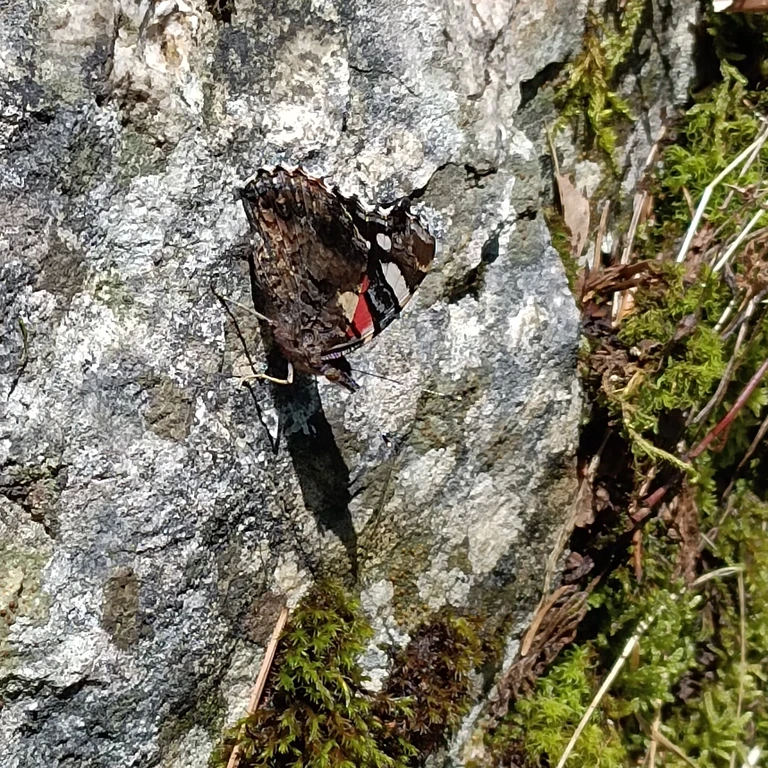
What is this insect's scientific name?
Vanessa atalanta
